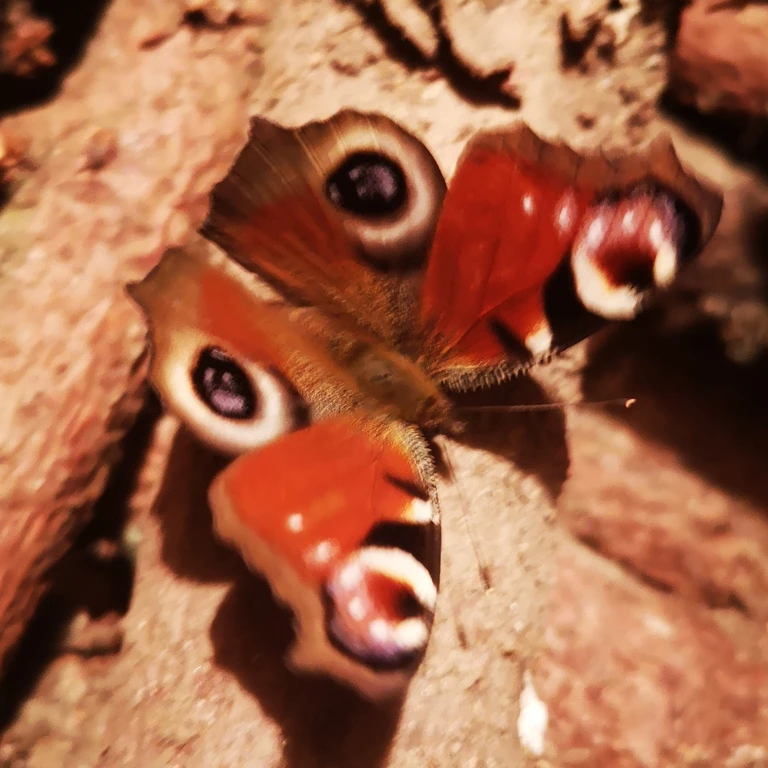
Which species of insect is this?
Aglais io
